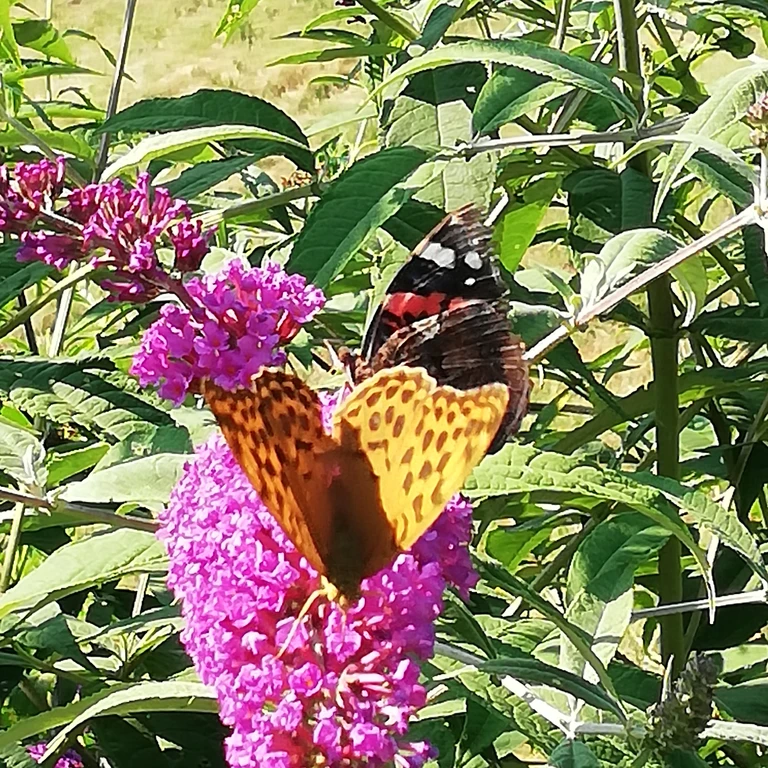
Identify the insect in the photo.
Vanessa atalanta
